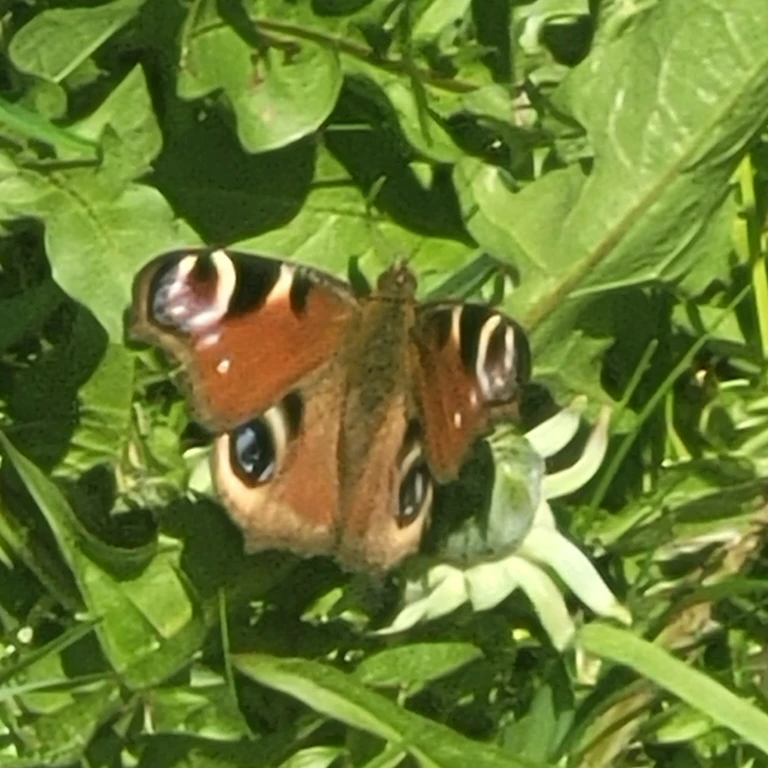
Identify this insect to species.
Aglais io
